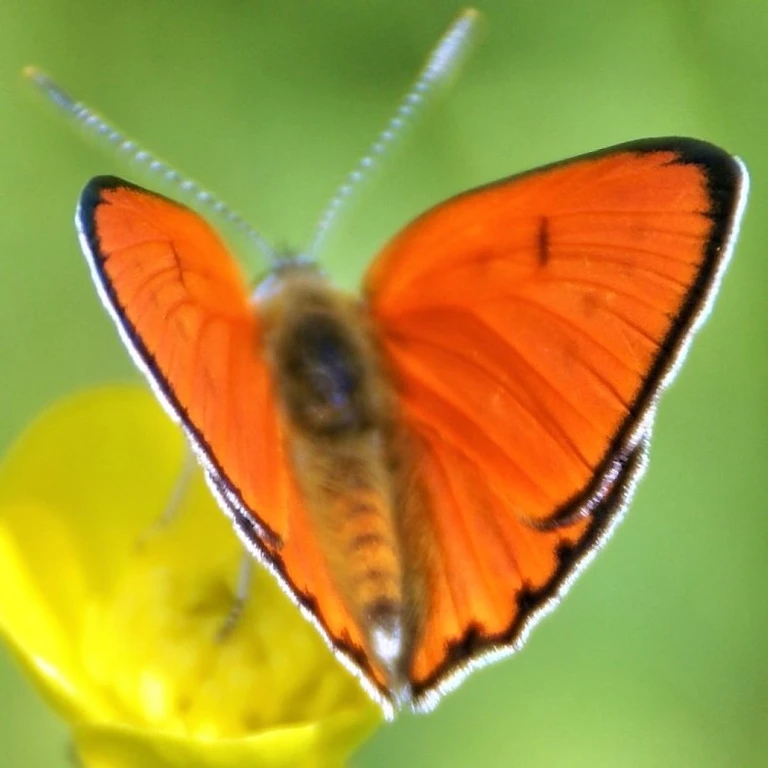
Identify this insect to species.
Lycaena dispar
